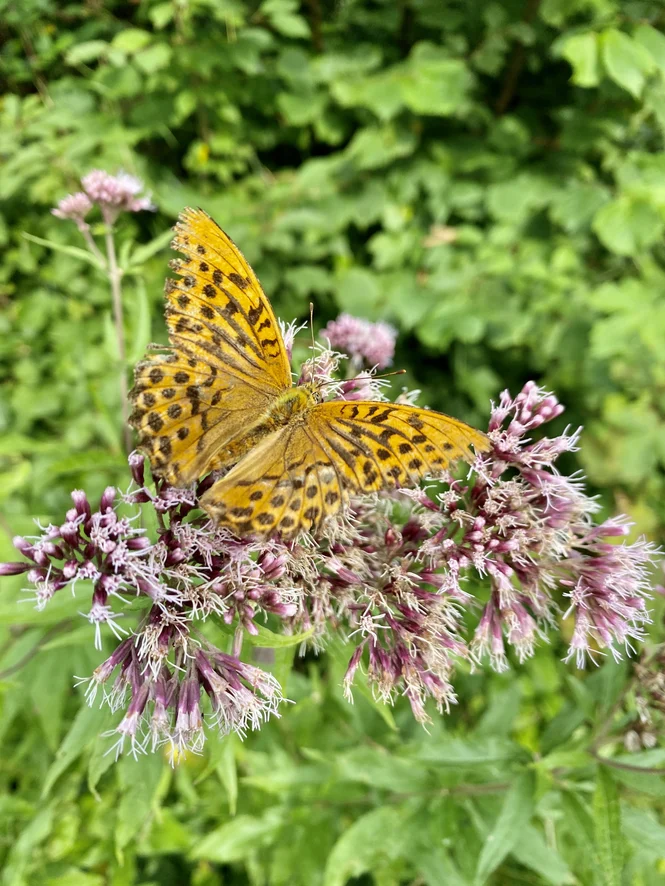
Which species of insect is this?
Argynnis paphia
